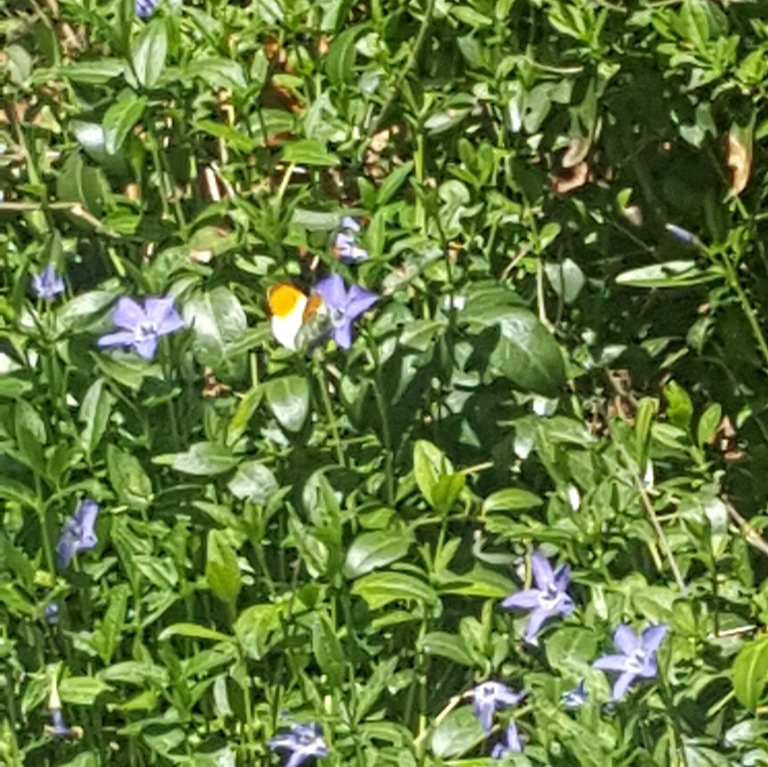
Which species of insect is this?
Anthocharis cardamines
